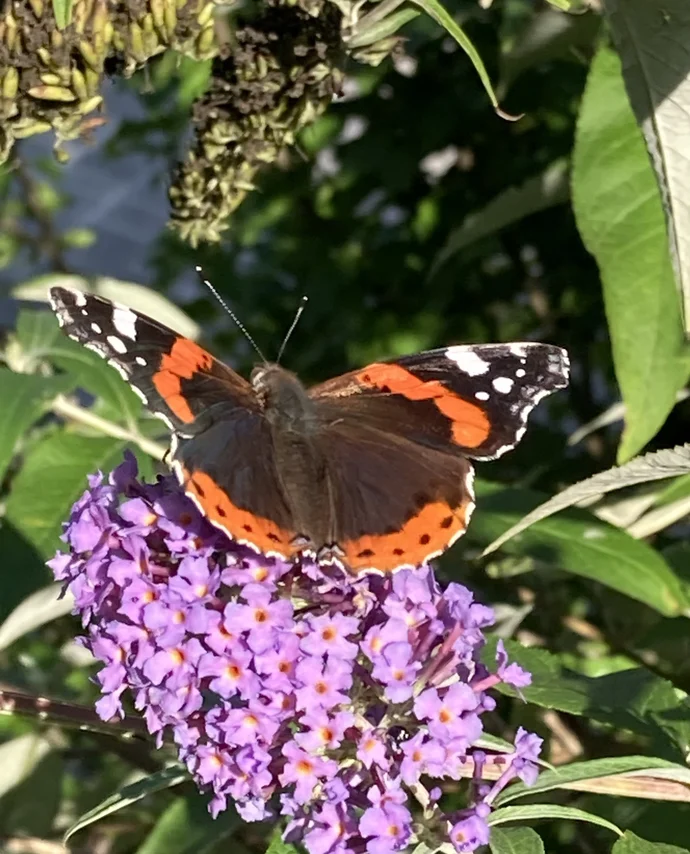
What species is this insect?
Vanessa atalanta
